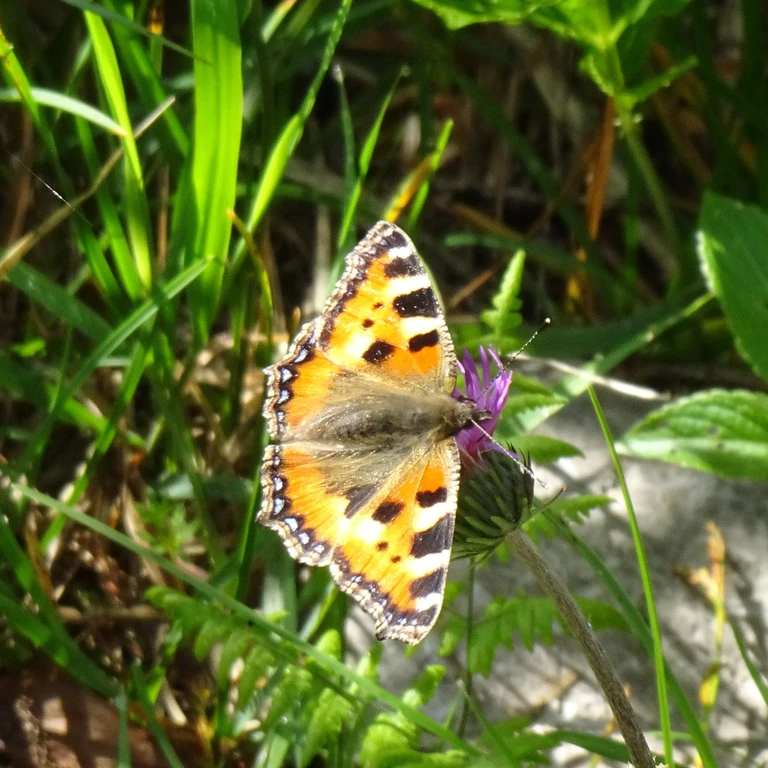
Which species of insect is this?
Aglais urticae
